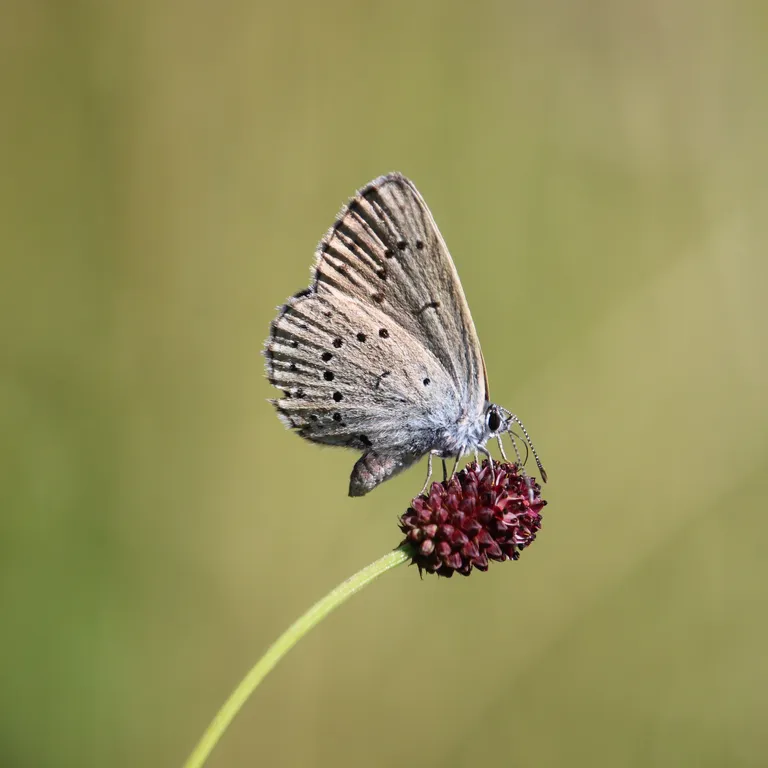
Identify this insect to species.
Phengaris teleius
